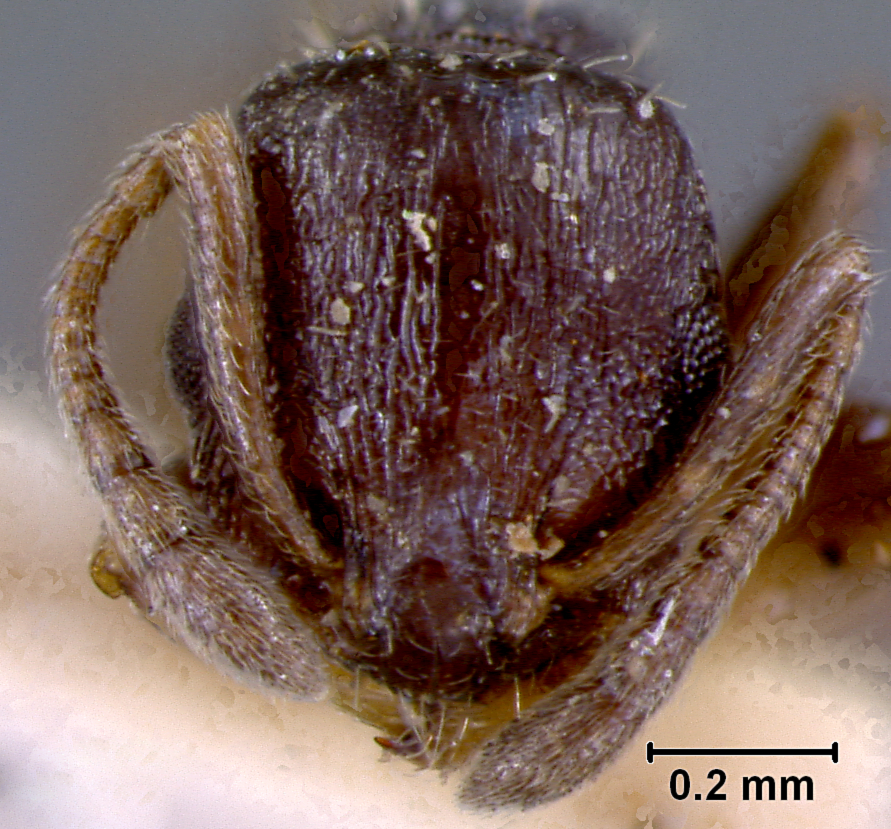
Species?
Leptothorax angustulus
